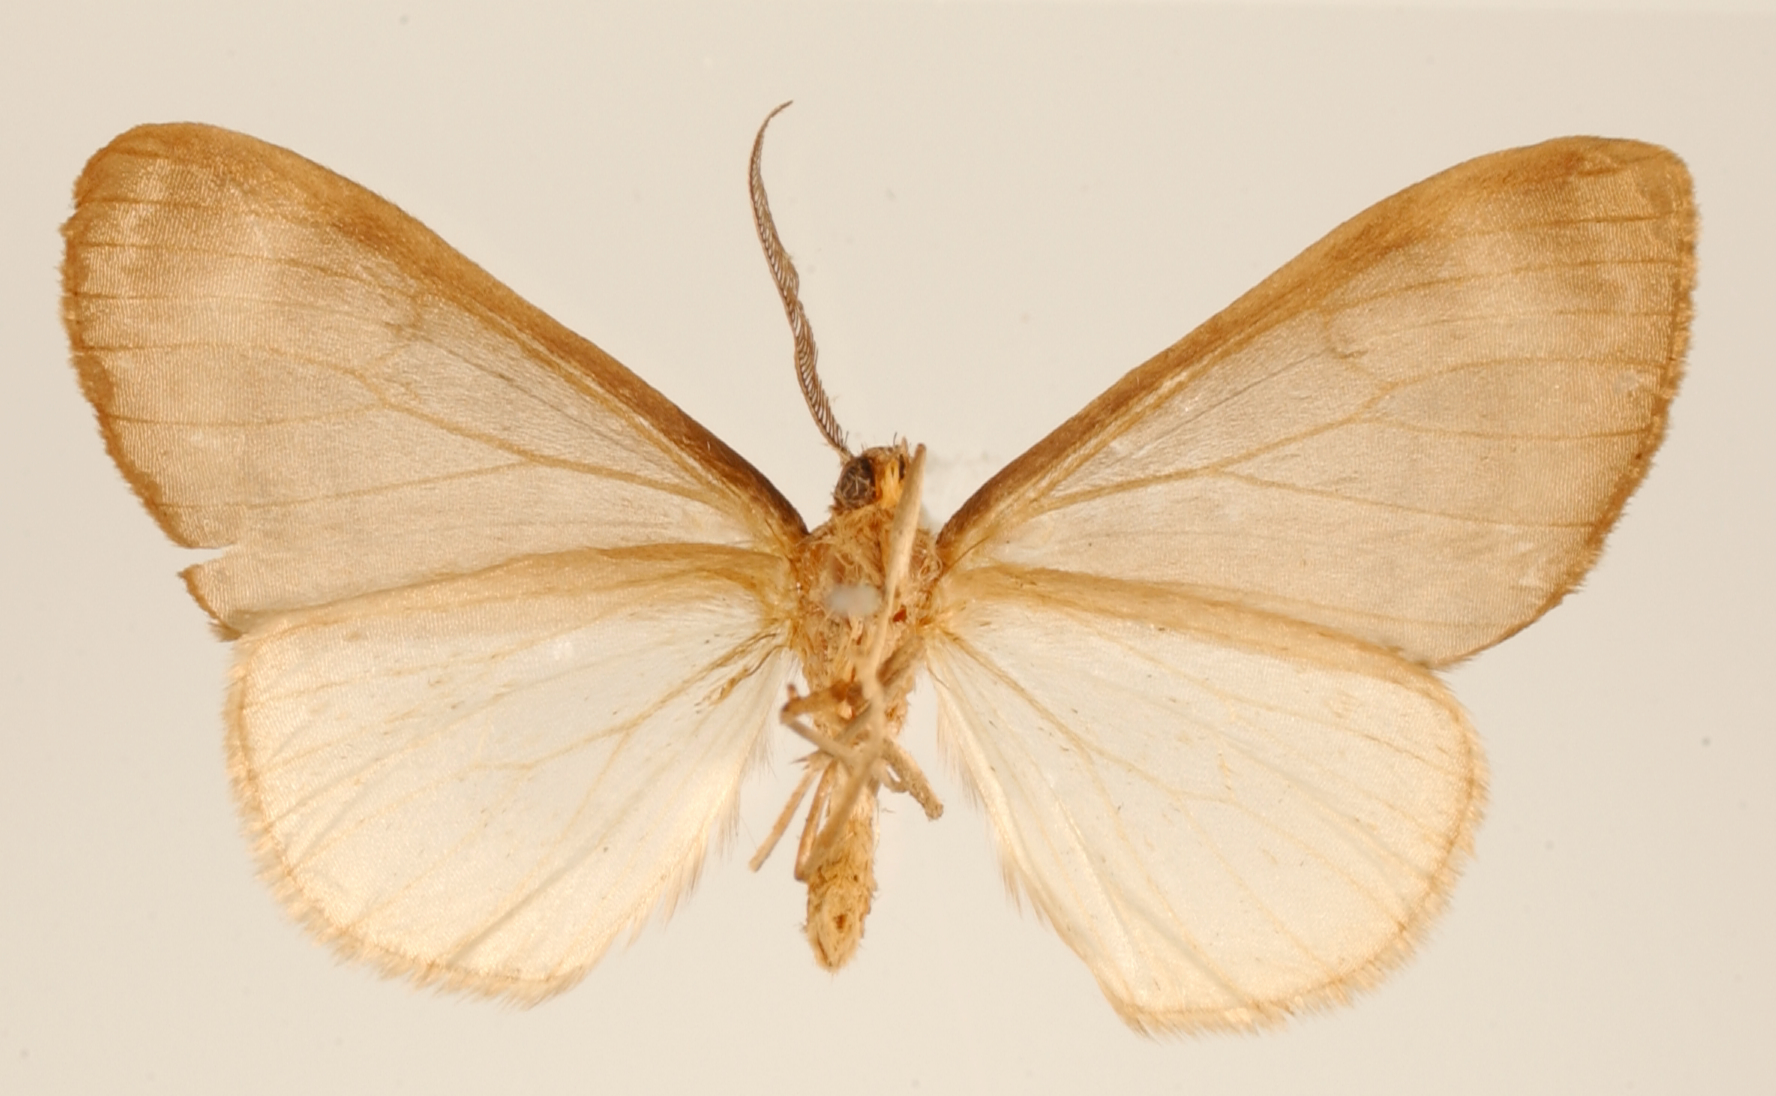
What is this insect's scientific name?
Nipteria subalba
